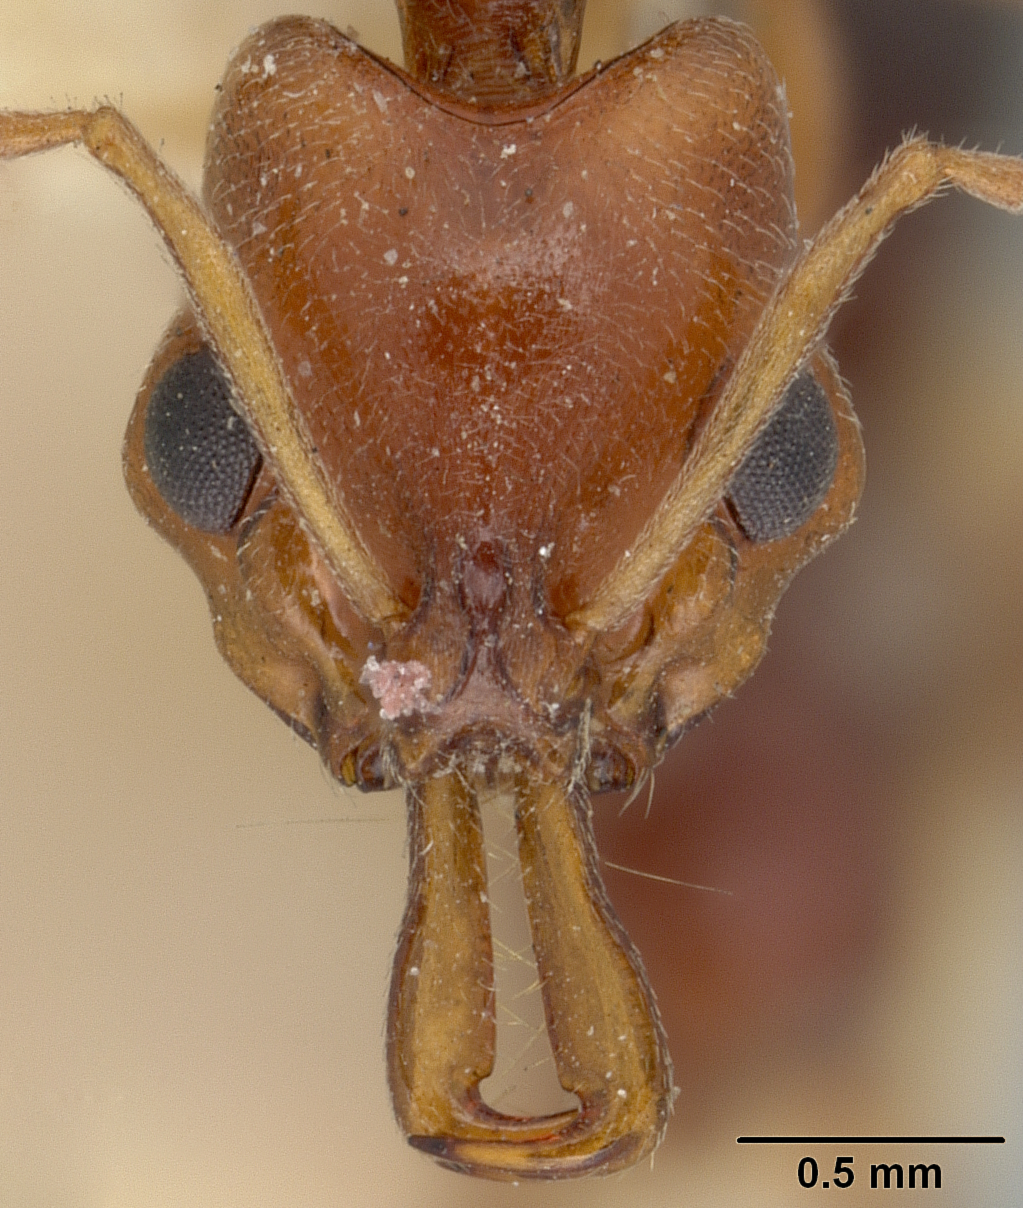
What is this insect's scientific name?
Anochetus sedilloti
